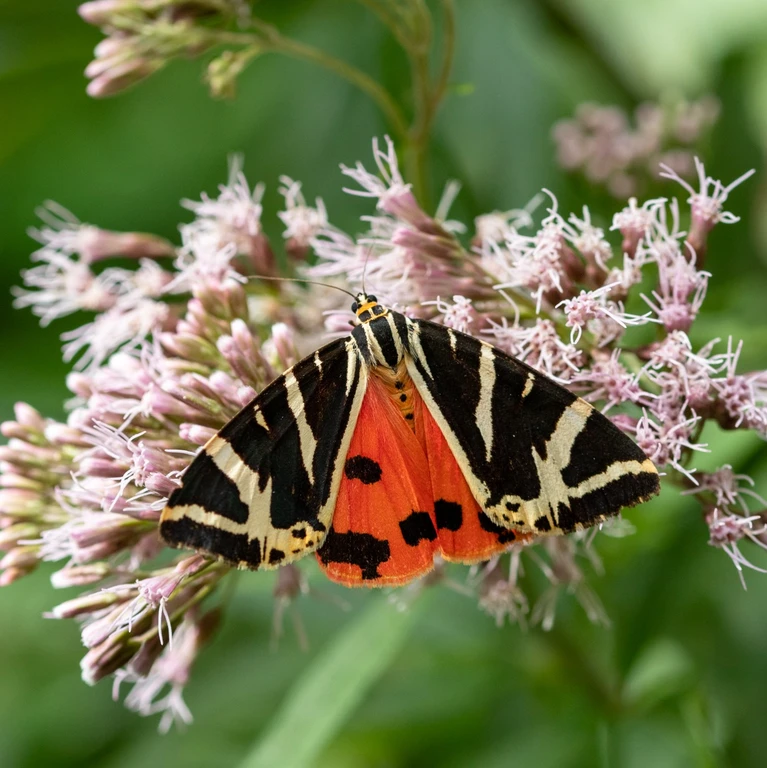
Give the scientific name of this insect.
Euplagia quadripunctaria
